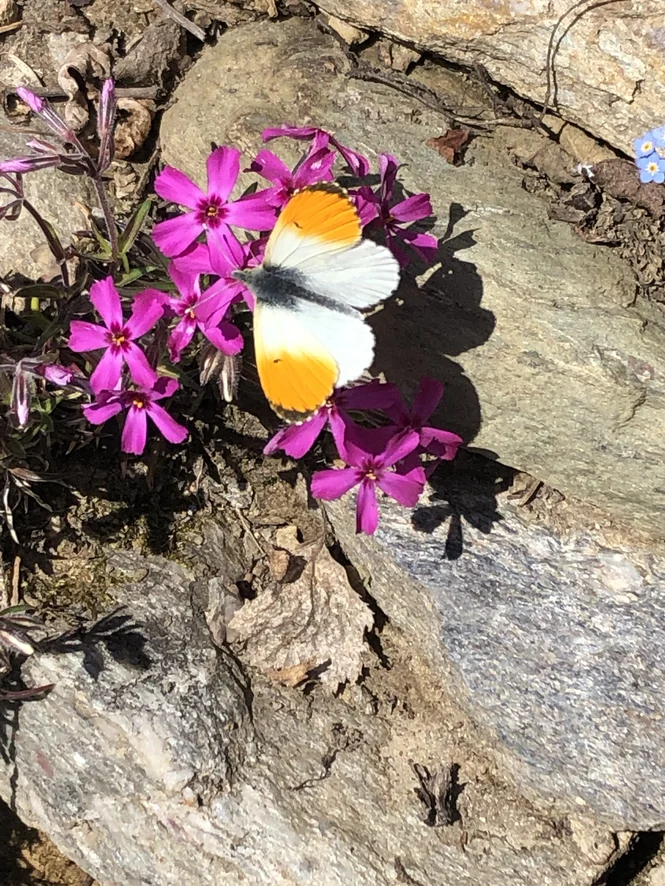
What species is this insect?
Anthocharis cardamines
